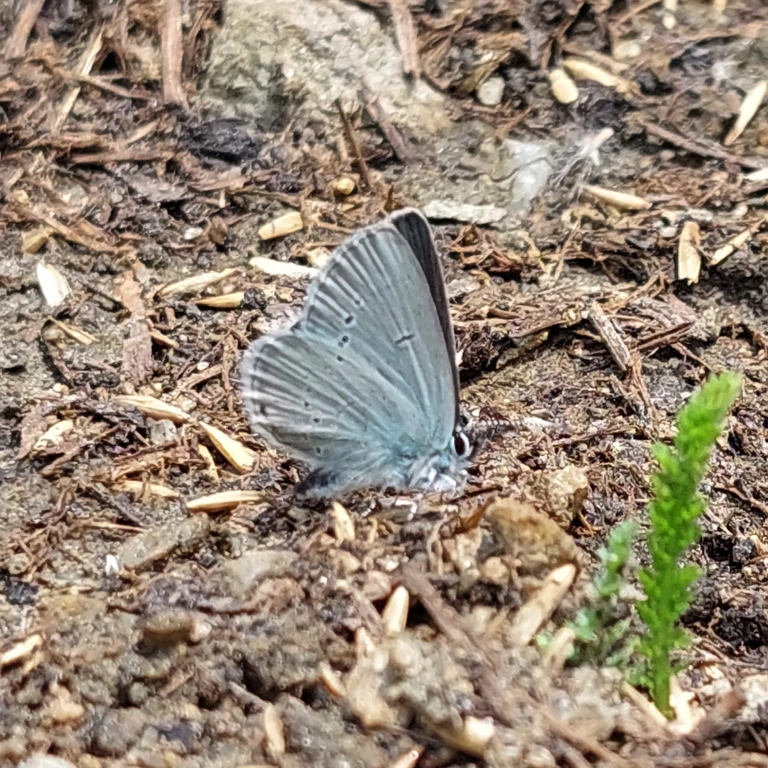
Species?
Cupido minimus
